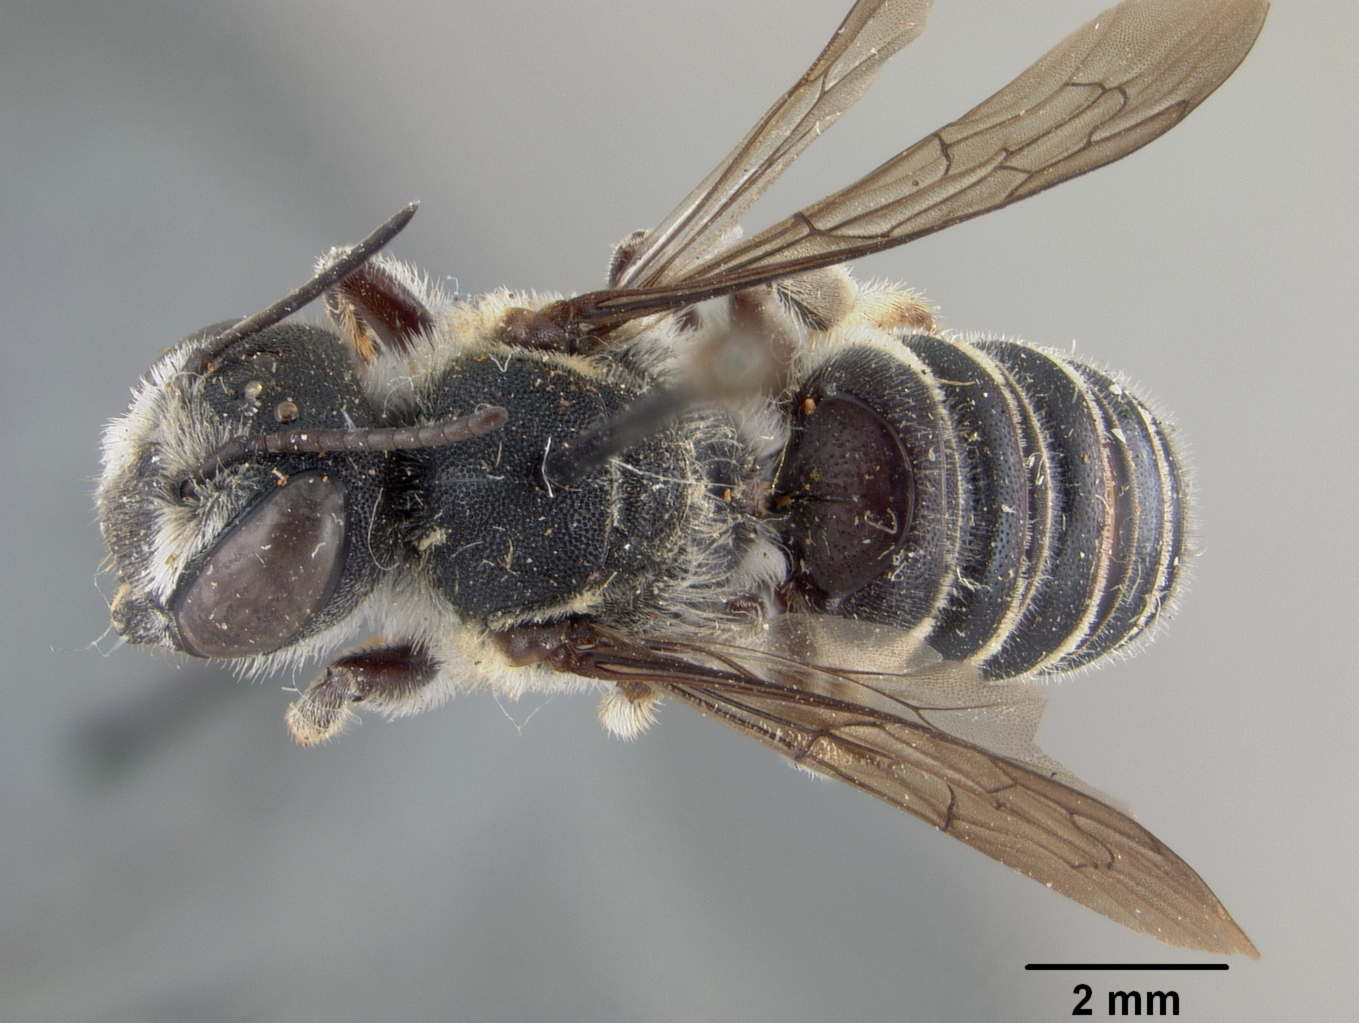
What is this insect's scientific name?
Megachile penicillata
